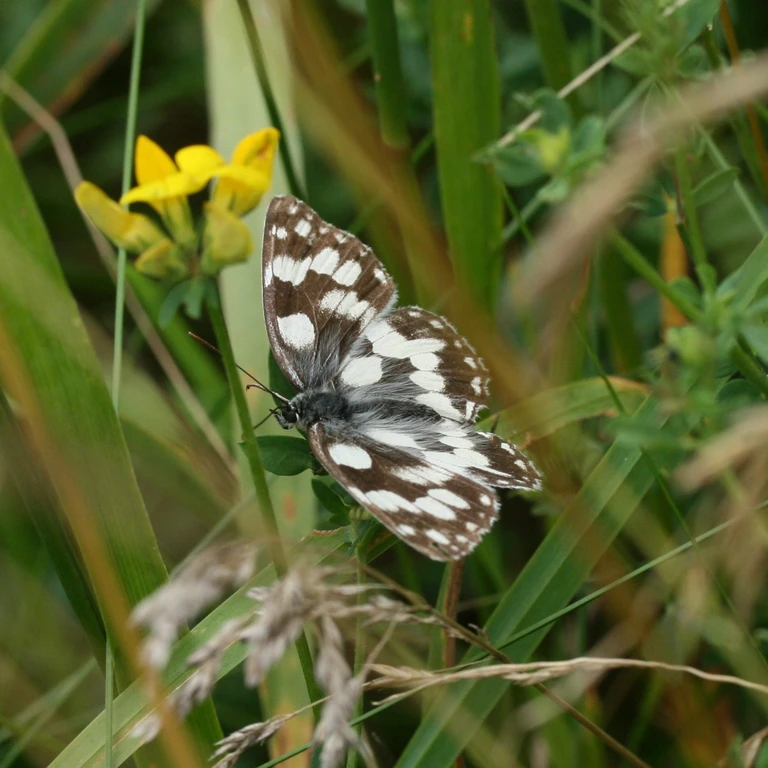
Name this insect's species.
Melanargia galathea
